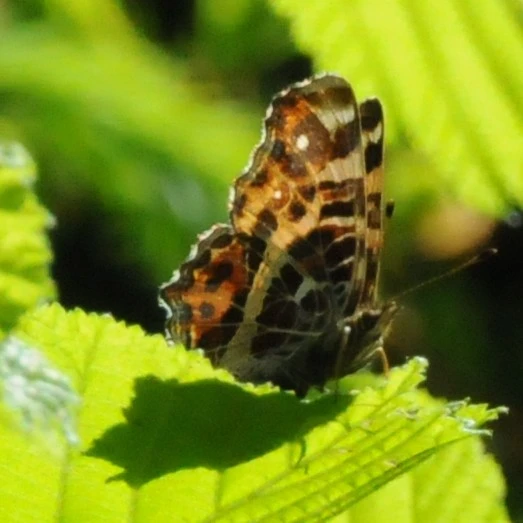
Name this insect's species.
Araschnia levana
